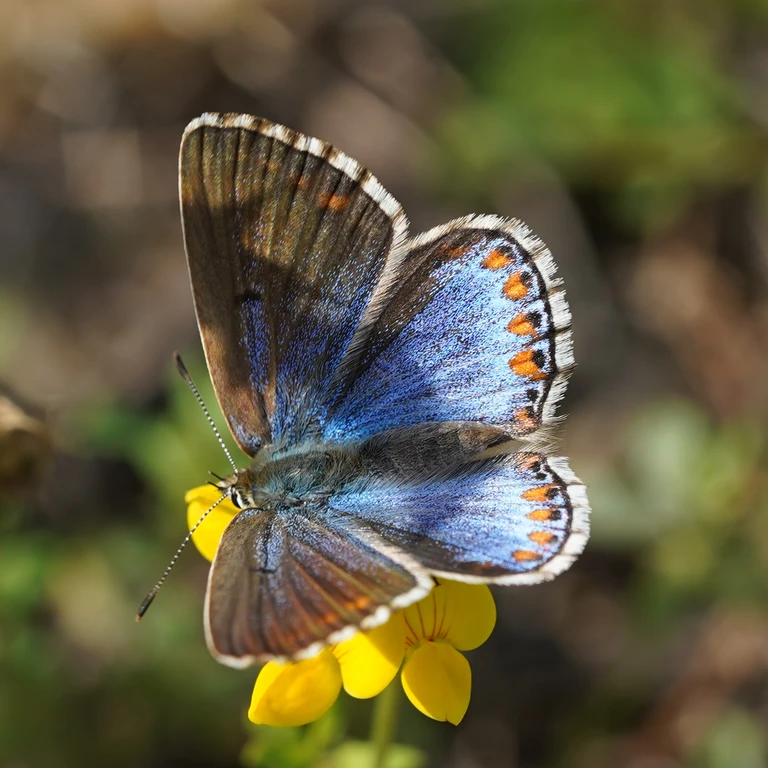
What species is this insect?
Lysandra bellargus
